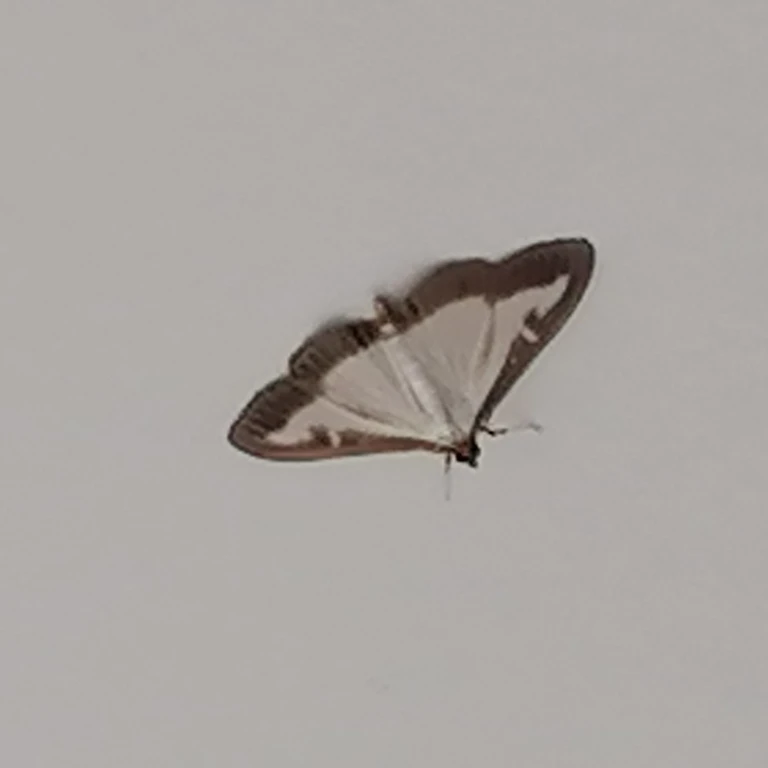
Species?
Cydalima perspectalis
